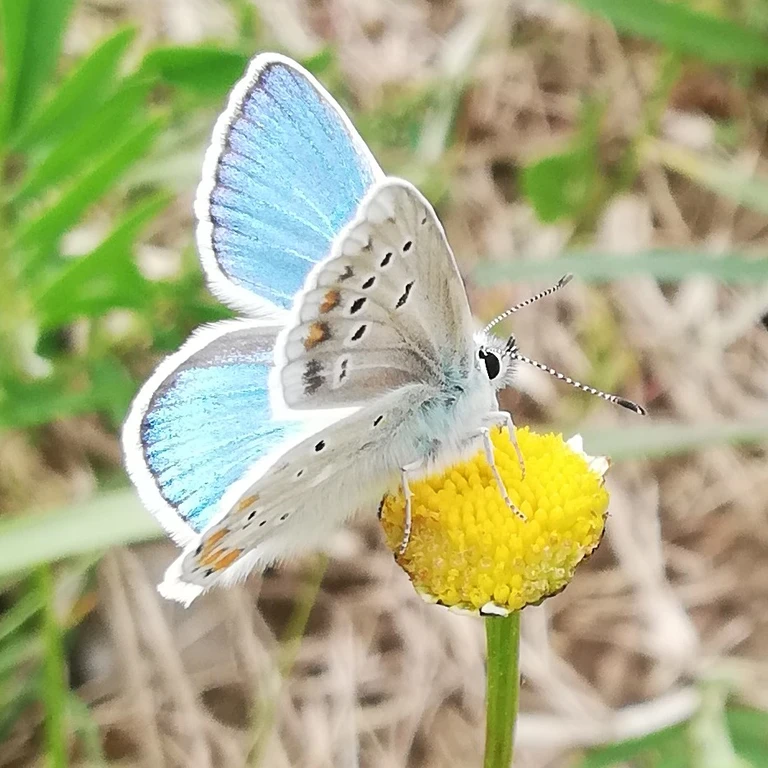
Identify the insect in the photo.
Polyommatus dorylas
